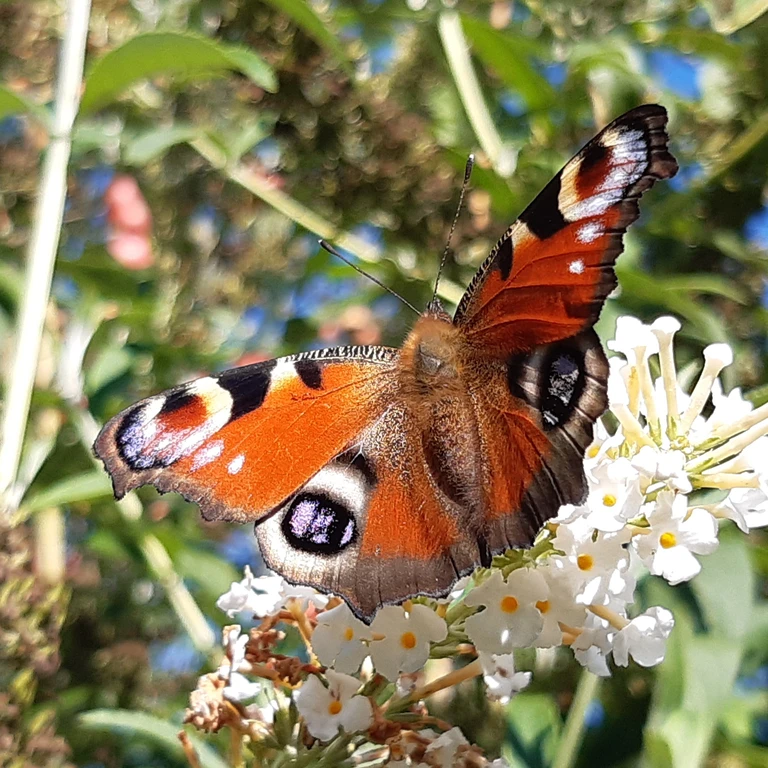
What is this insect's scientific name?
Aglais io
